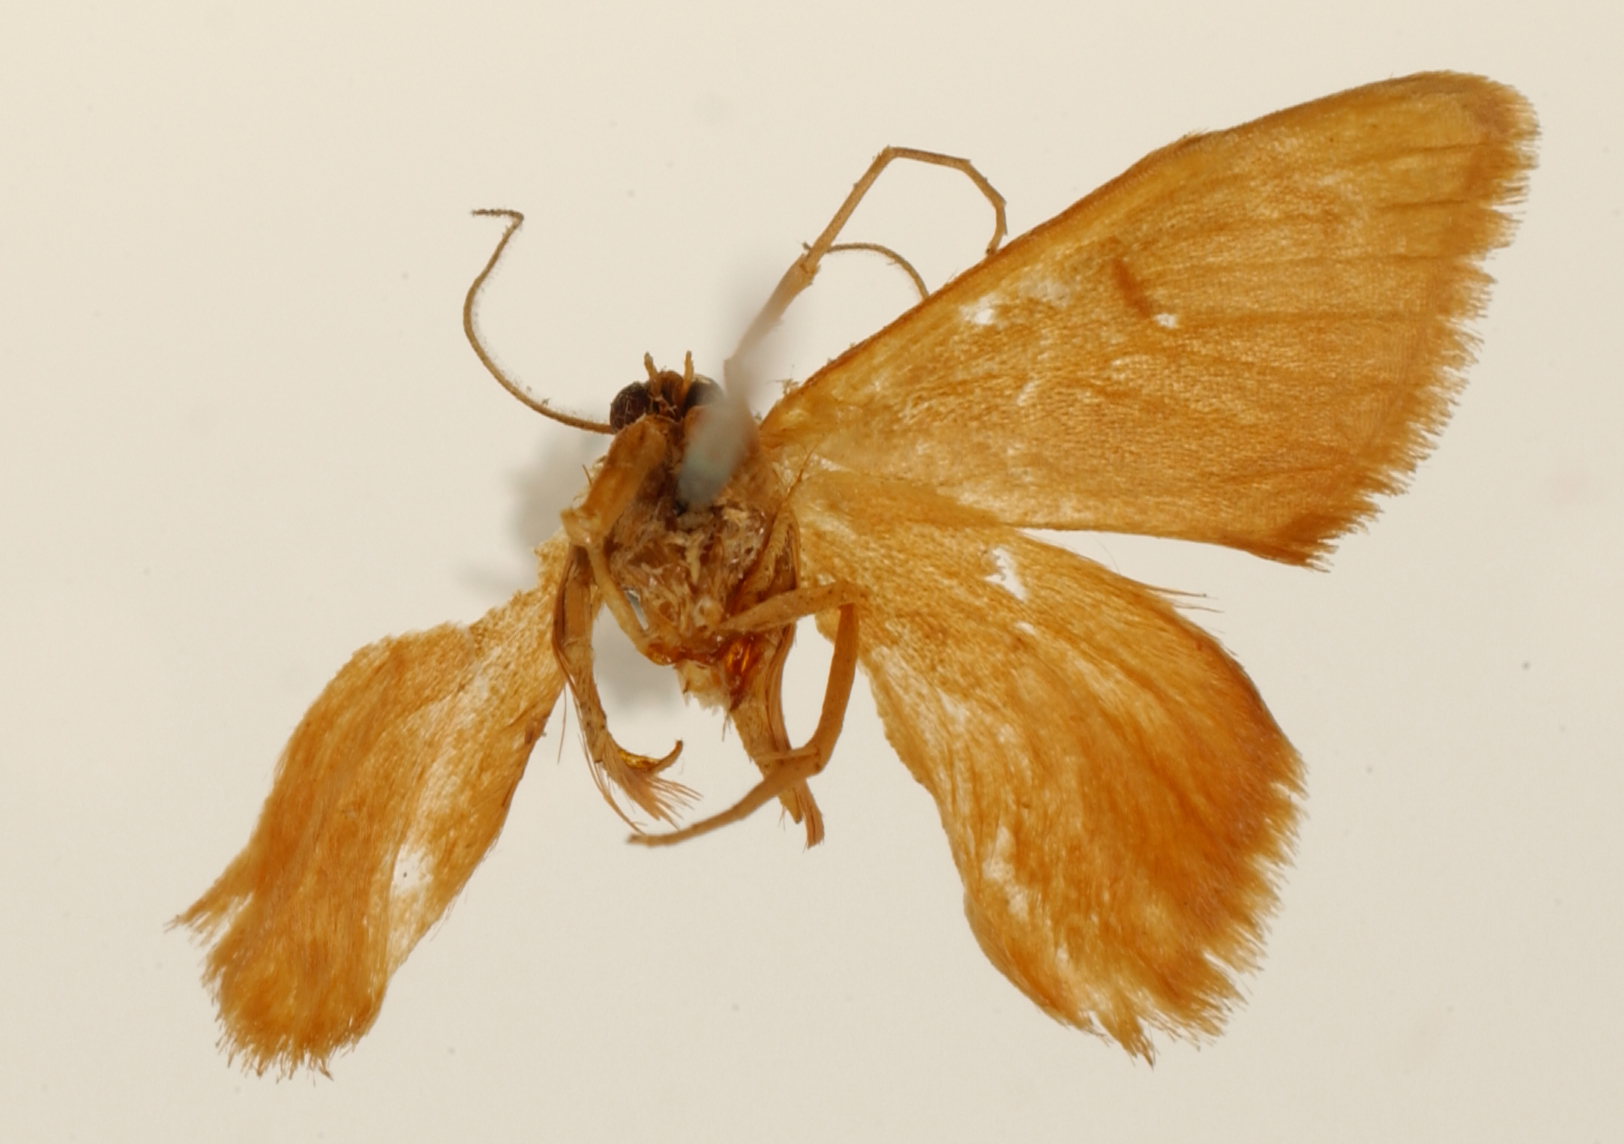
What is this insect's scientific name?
Acidalia rubricolor
